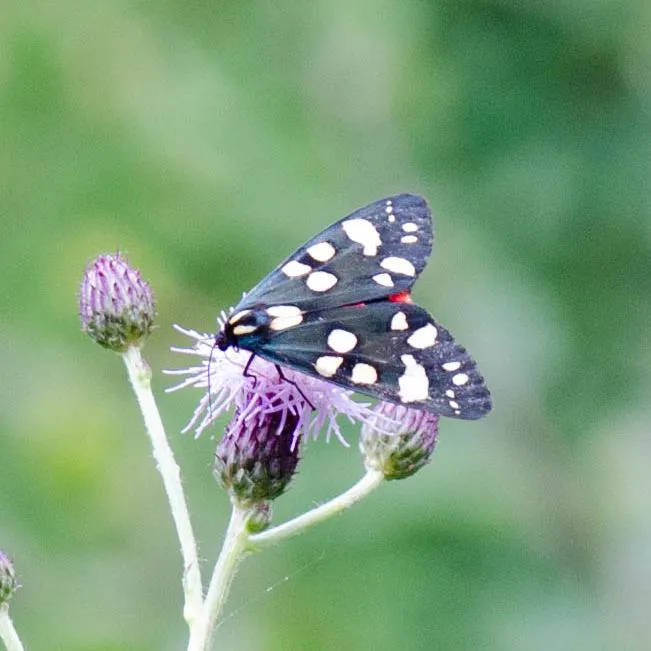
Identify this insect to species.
Callimorpha dominula
